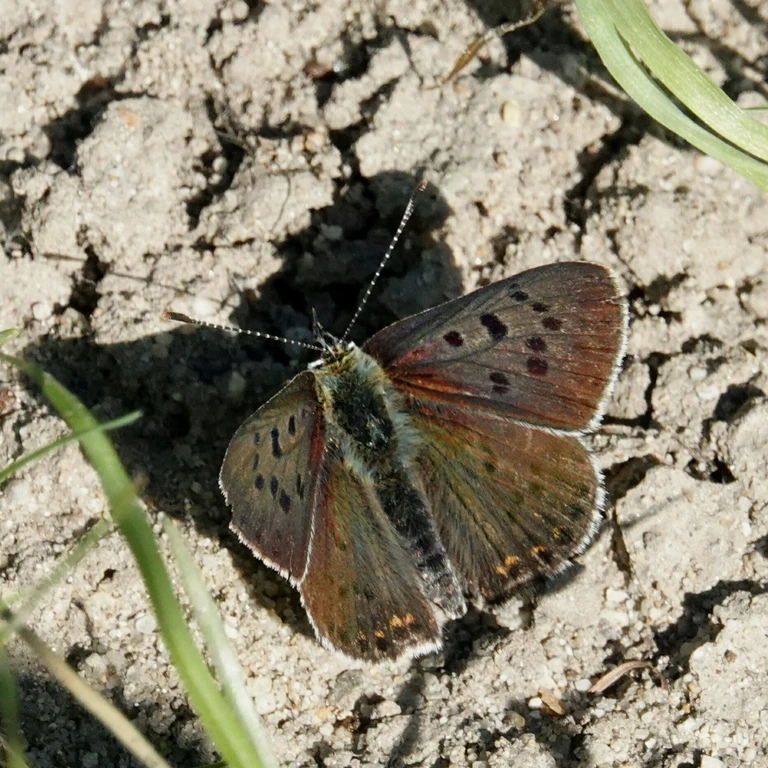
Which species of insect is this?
Lycaena tityrus (also Loweia tityrus)
